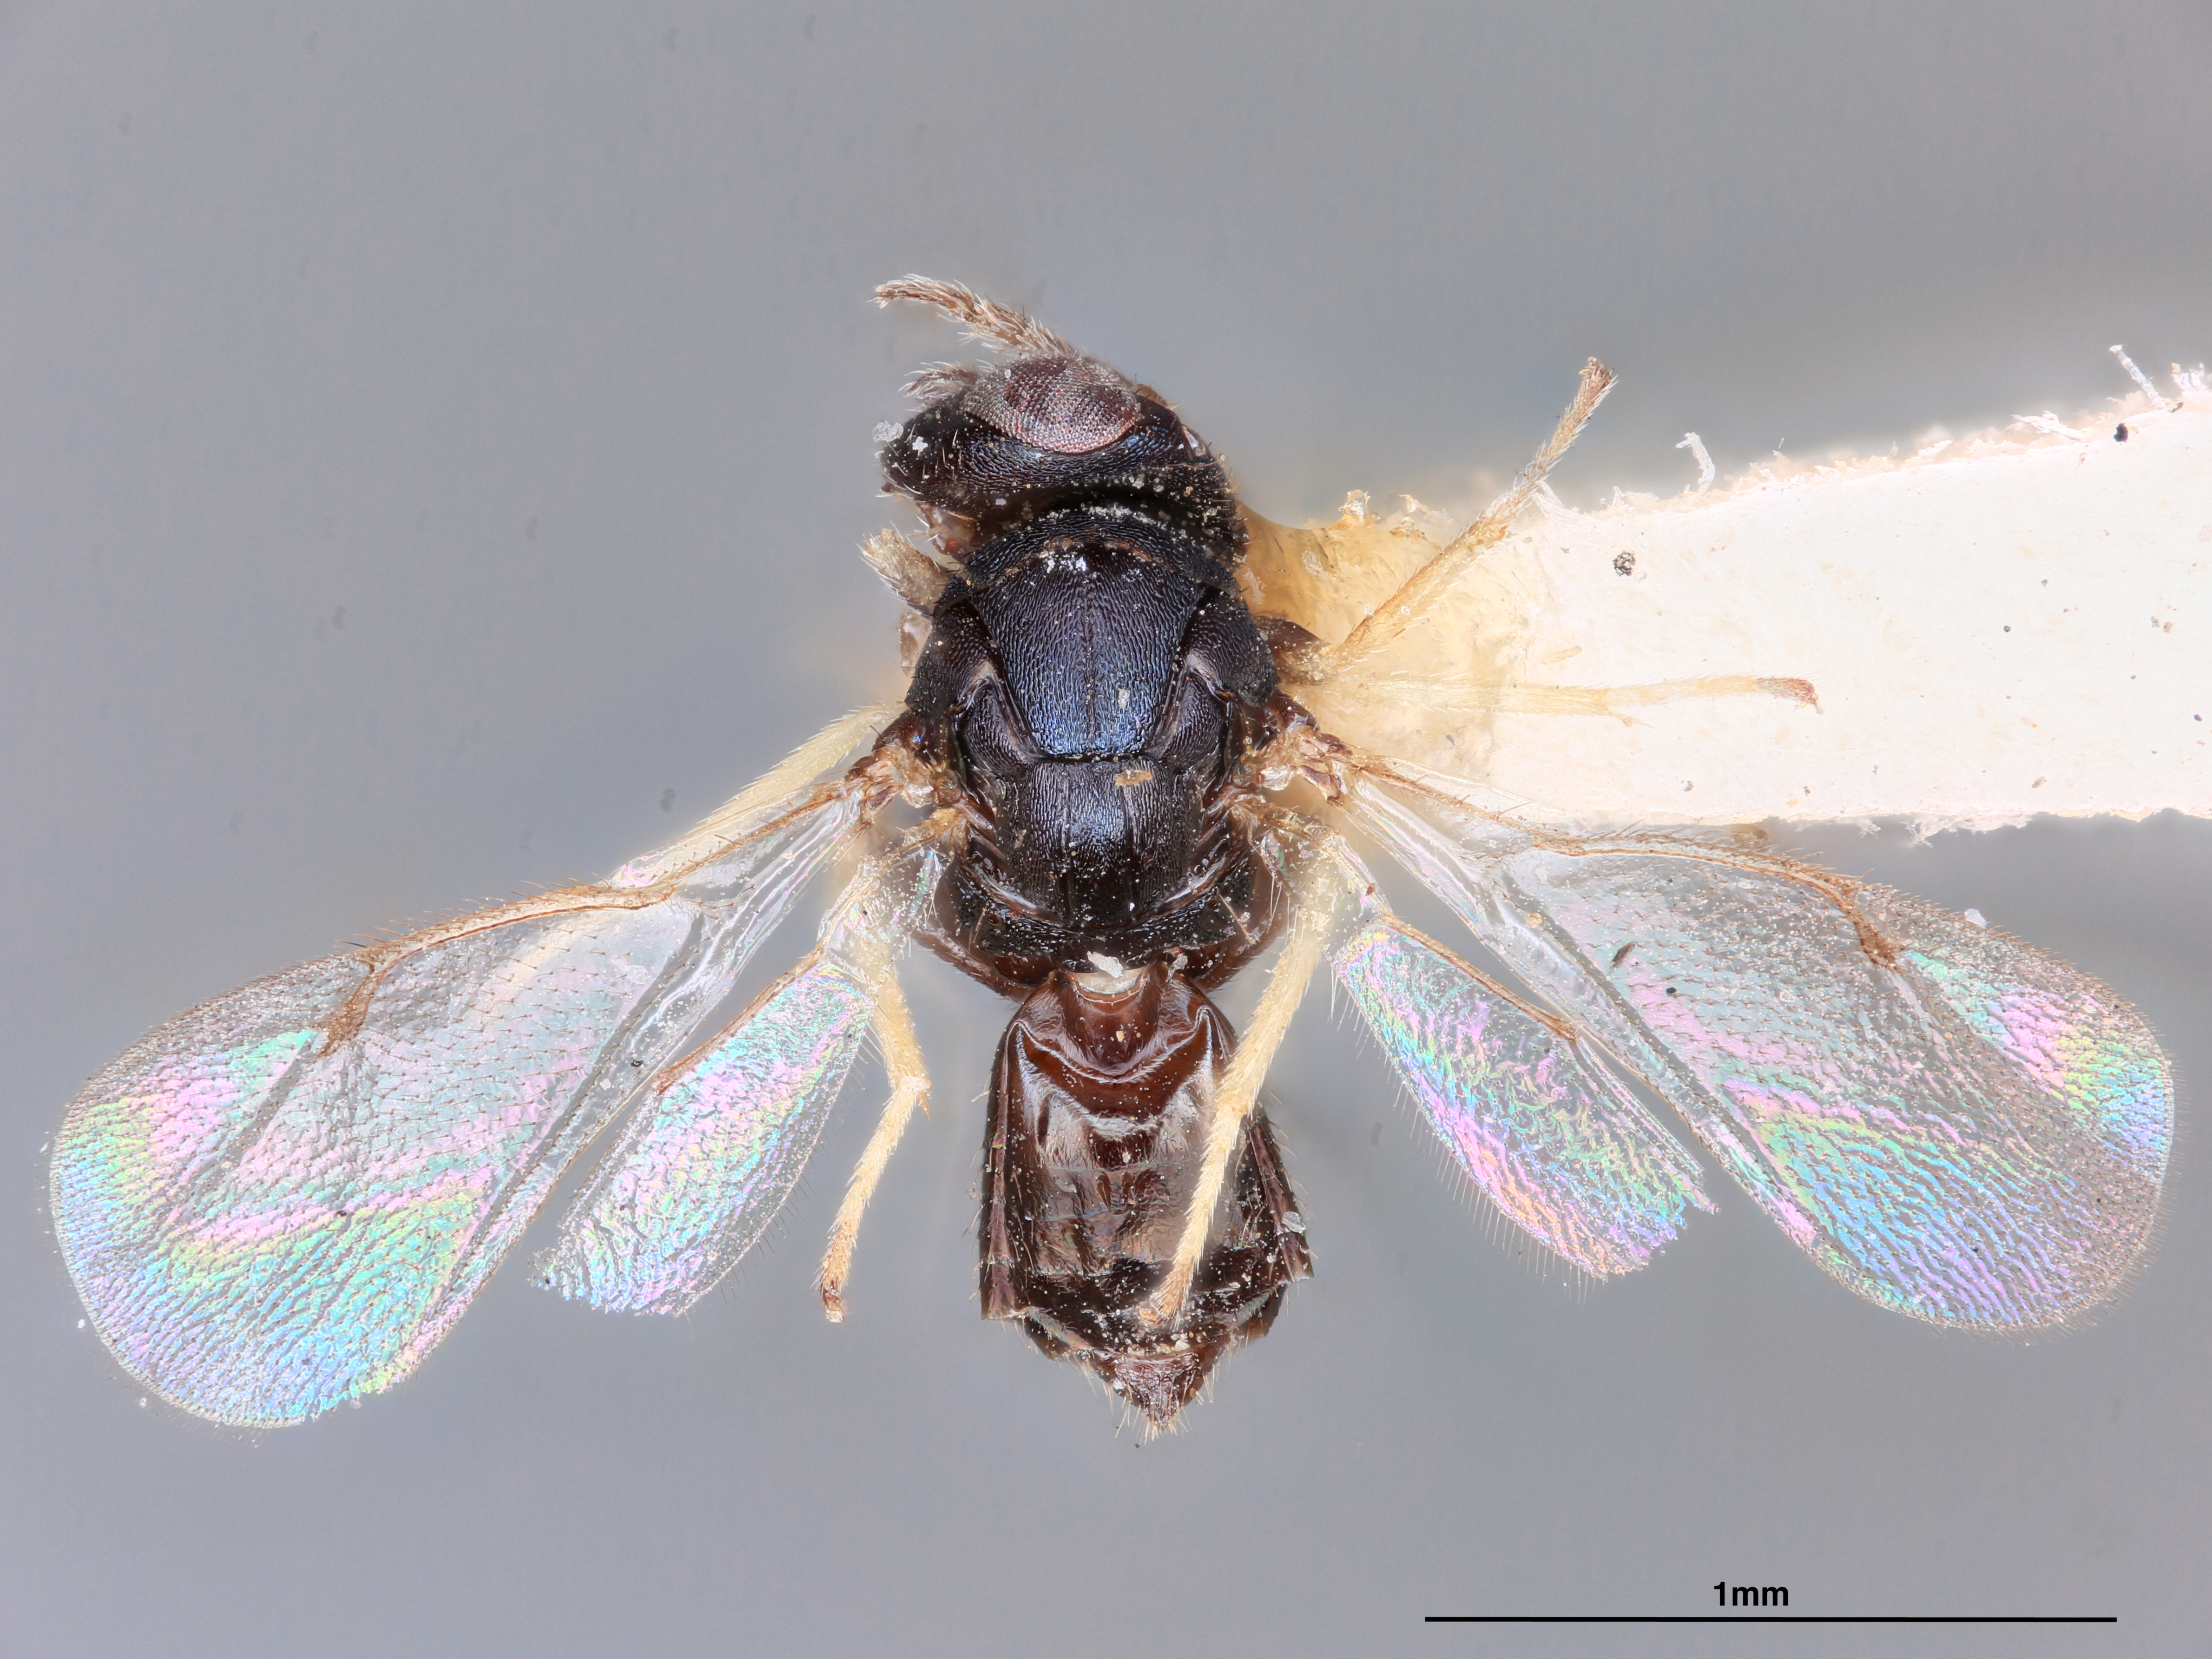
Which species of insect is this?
Tetrastichus ichthyus
